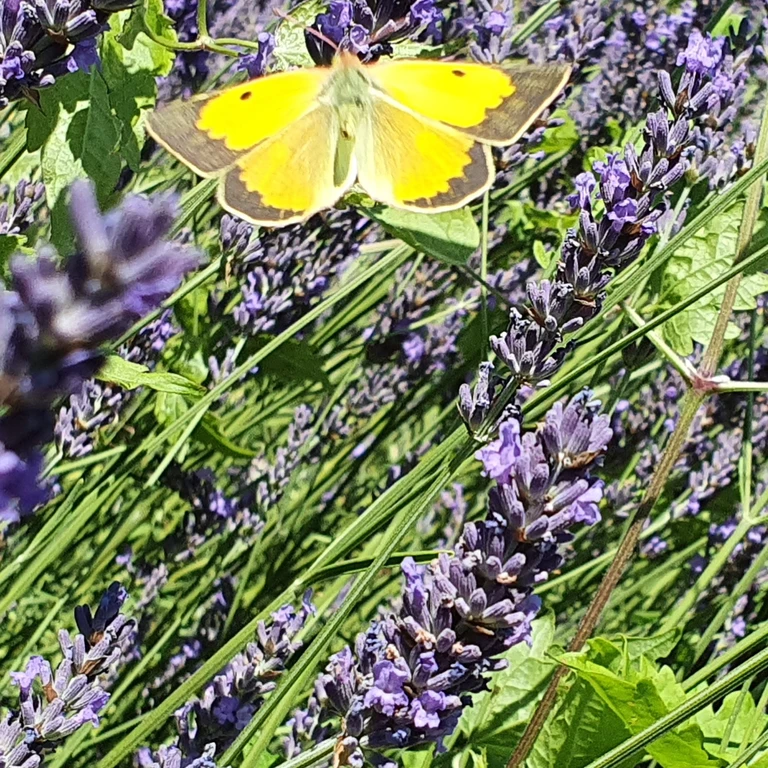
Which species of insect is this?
Colias croceus
